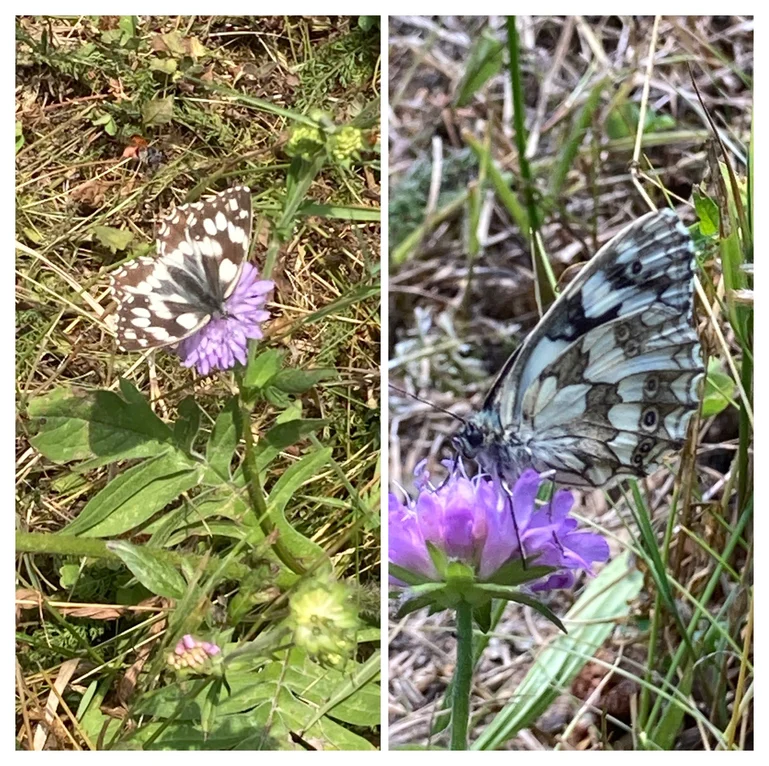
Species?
Melanargia galathea
